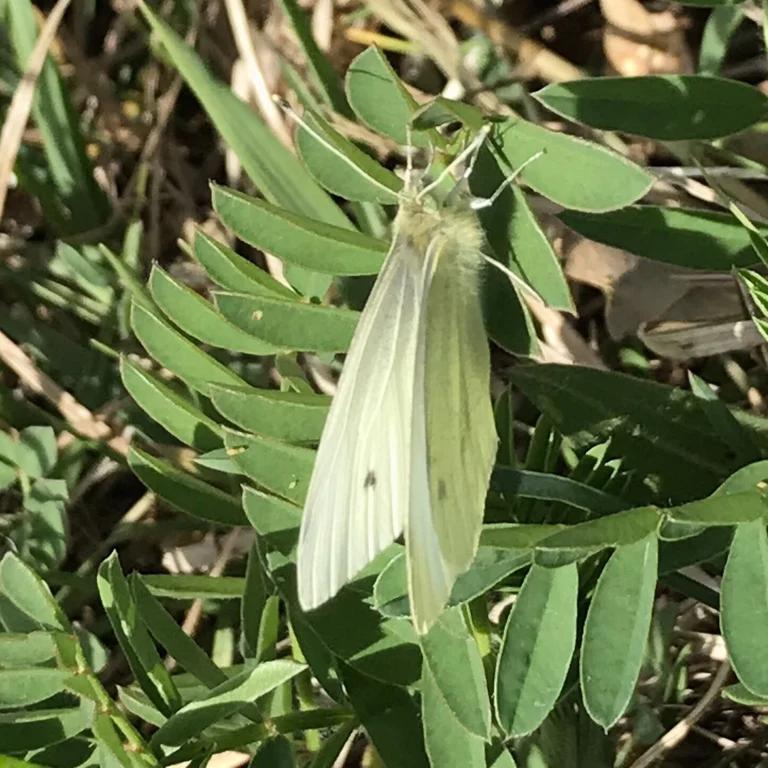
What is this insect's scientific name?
Pieris rapae
